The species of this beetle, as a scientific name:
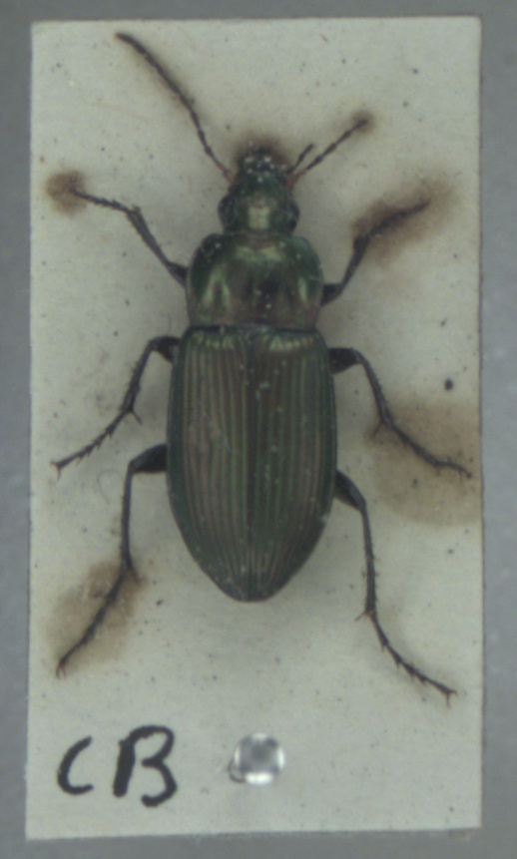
Poecilus cupreus
